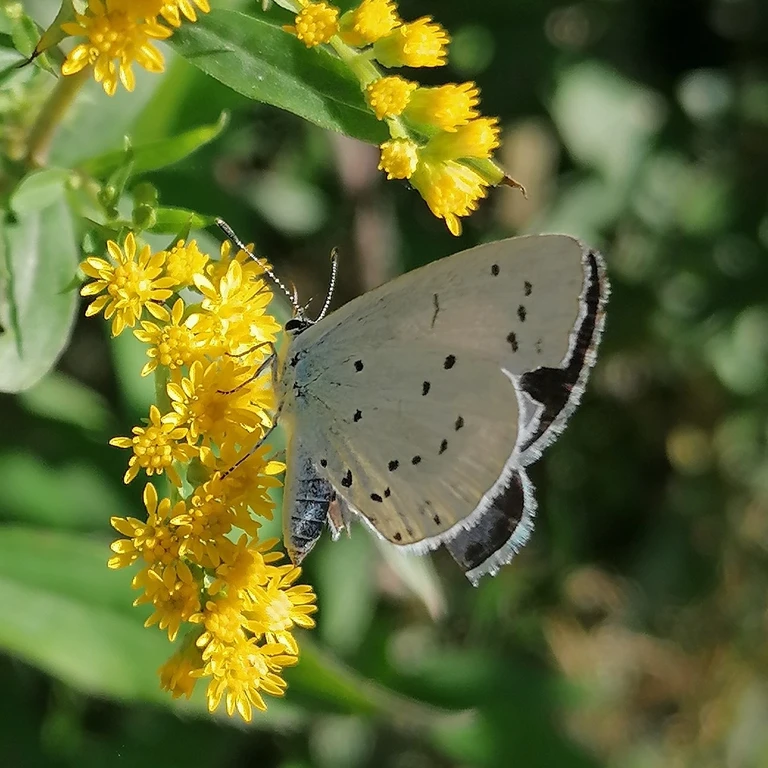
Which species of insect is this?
Celastrina argiolus
